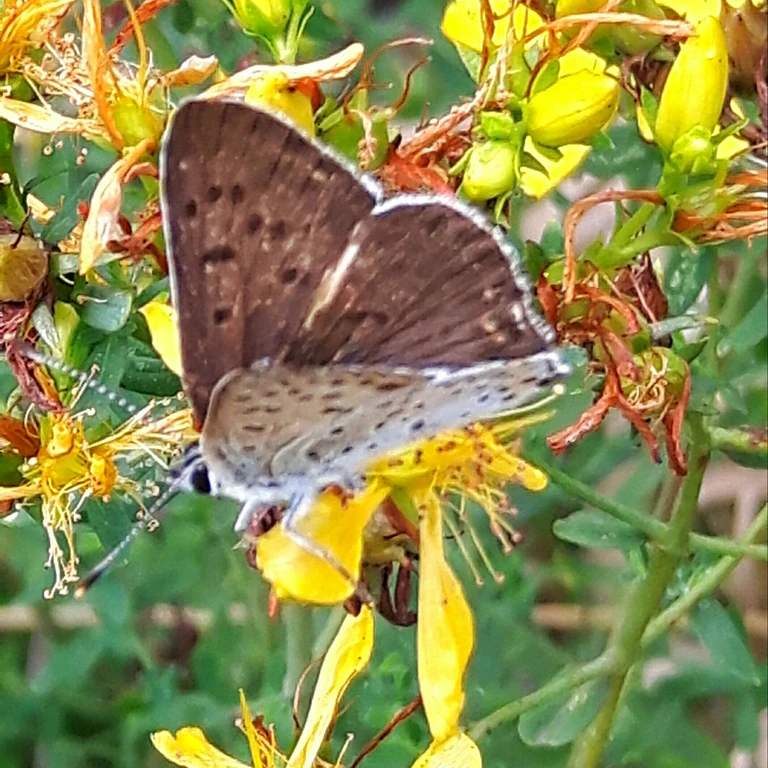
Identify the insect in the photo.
Lycaena tityrus (also Loweia tityrus)
